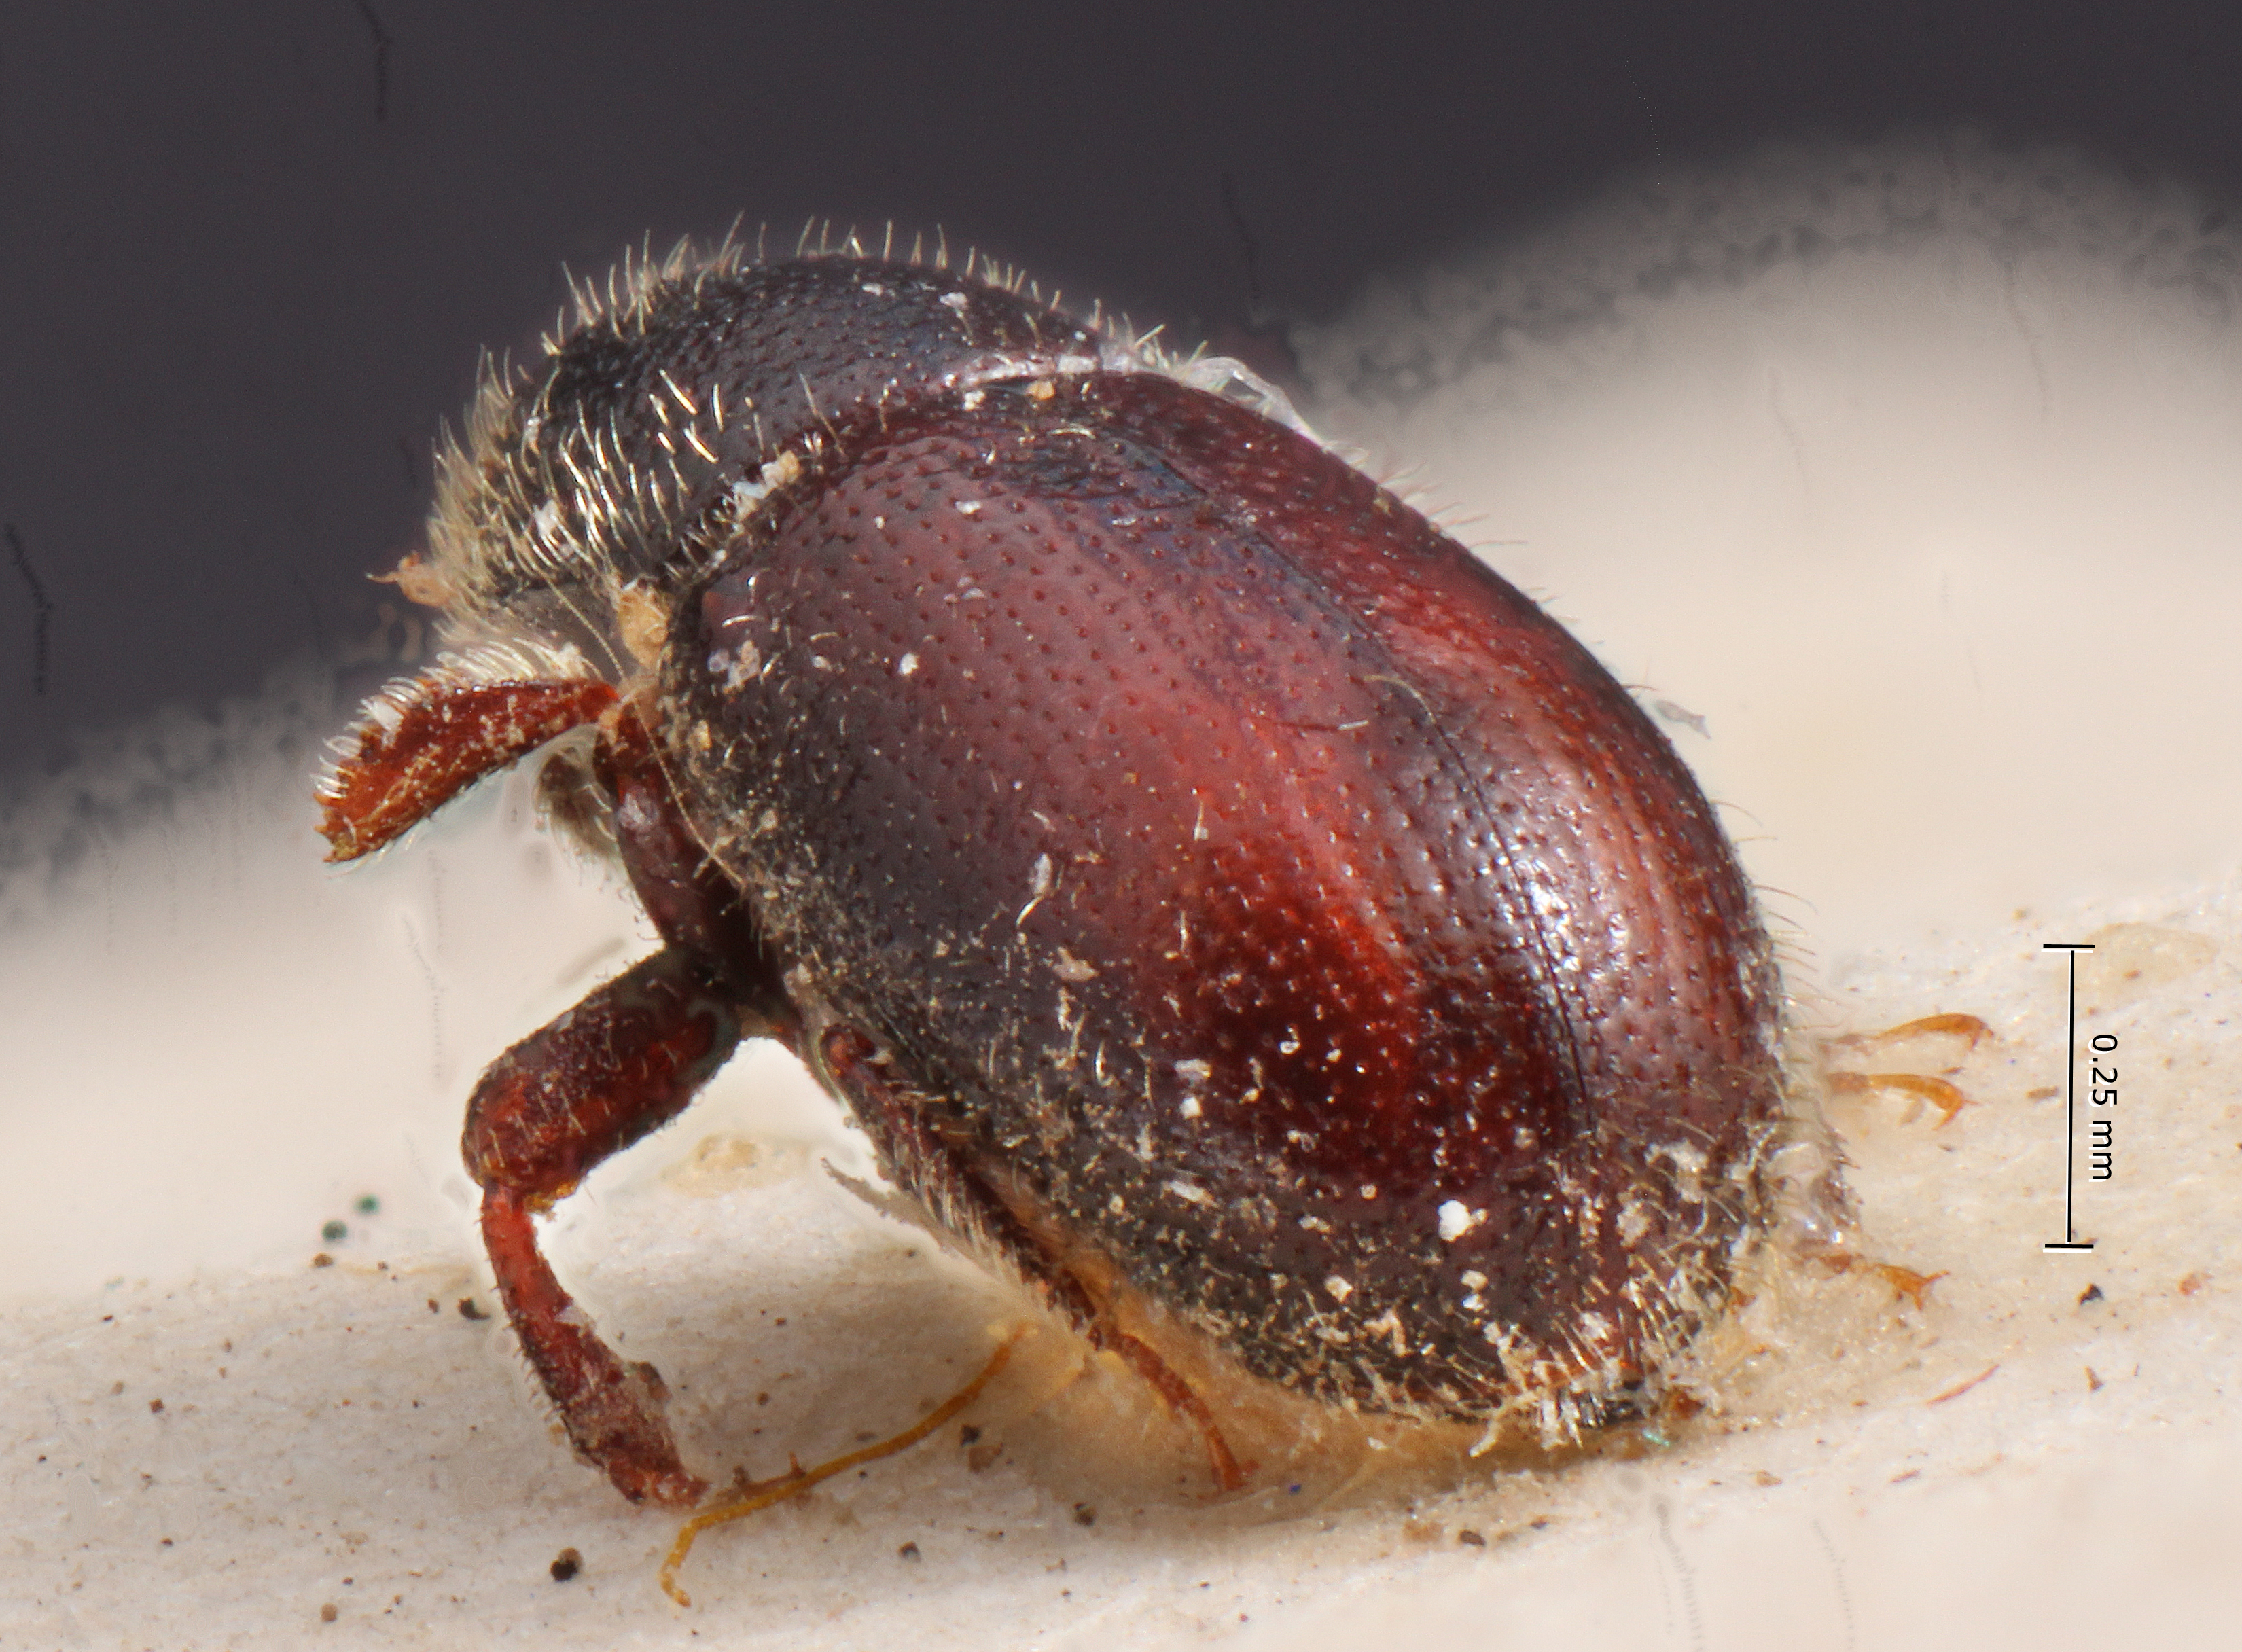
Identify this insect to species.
Hexacolus striatus
